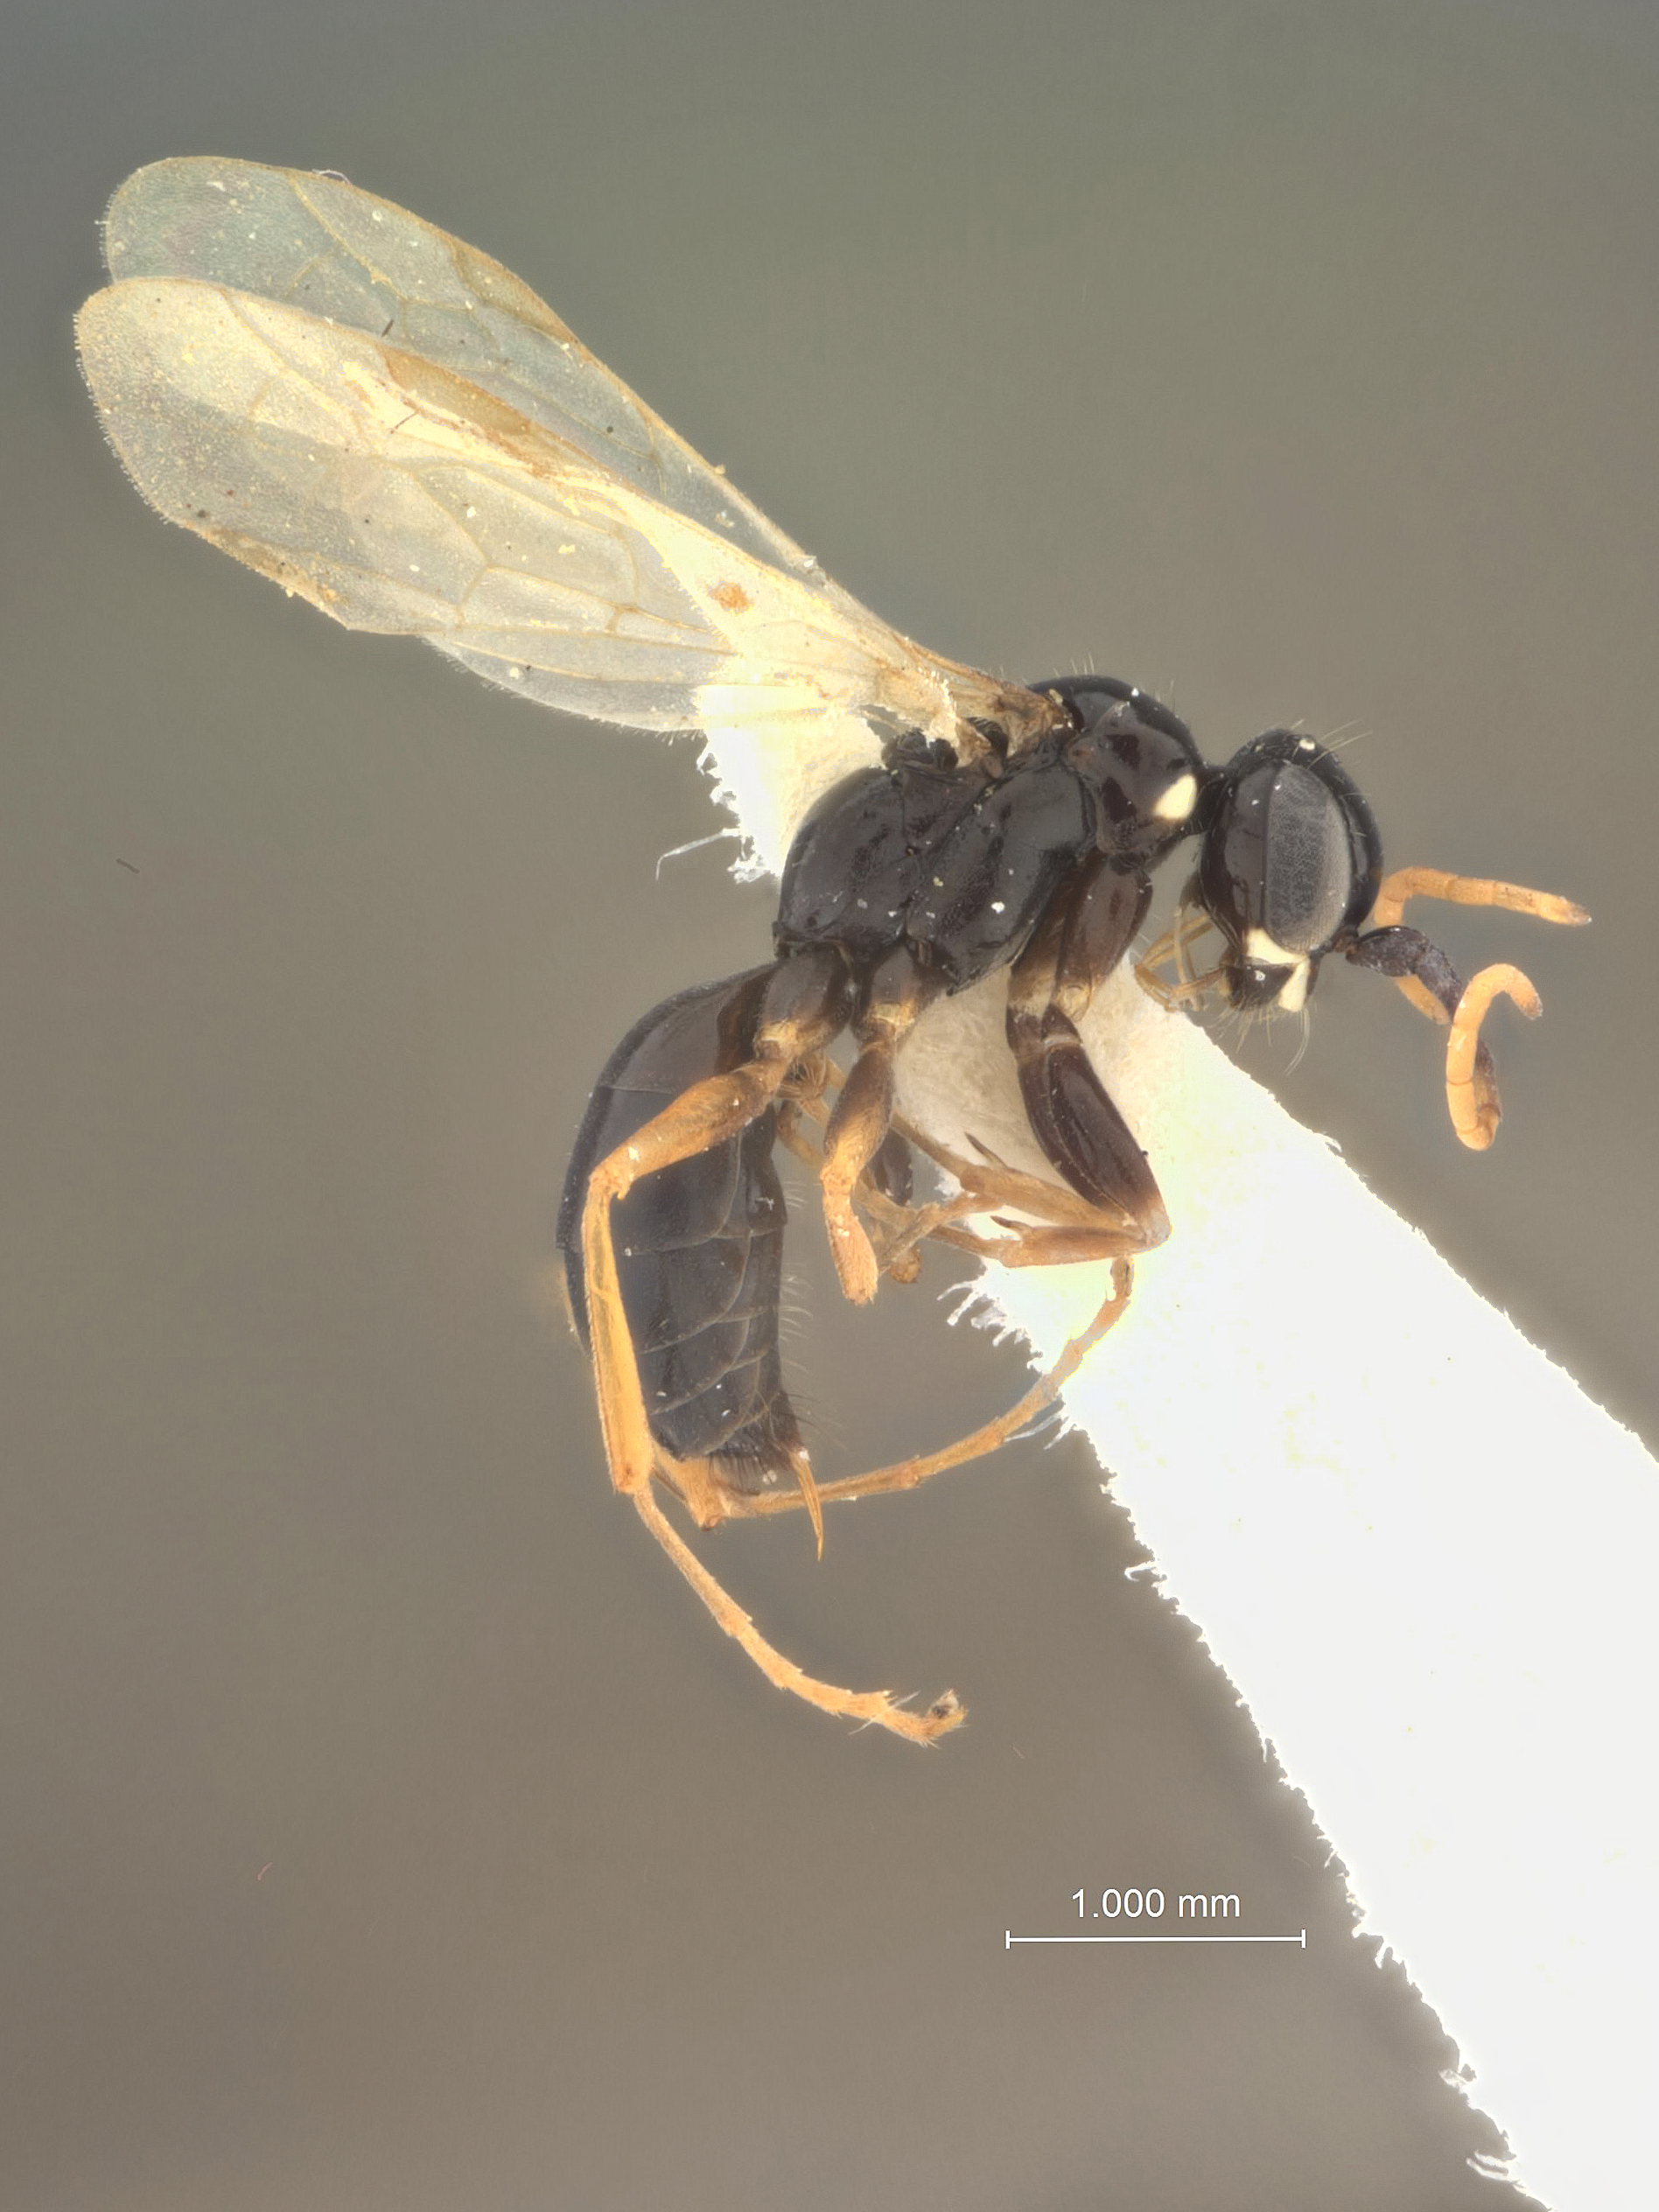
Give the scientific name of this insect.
Dipogon fulleri
